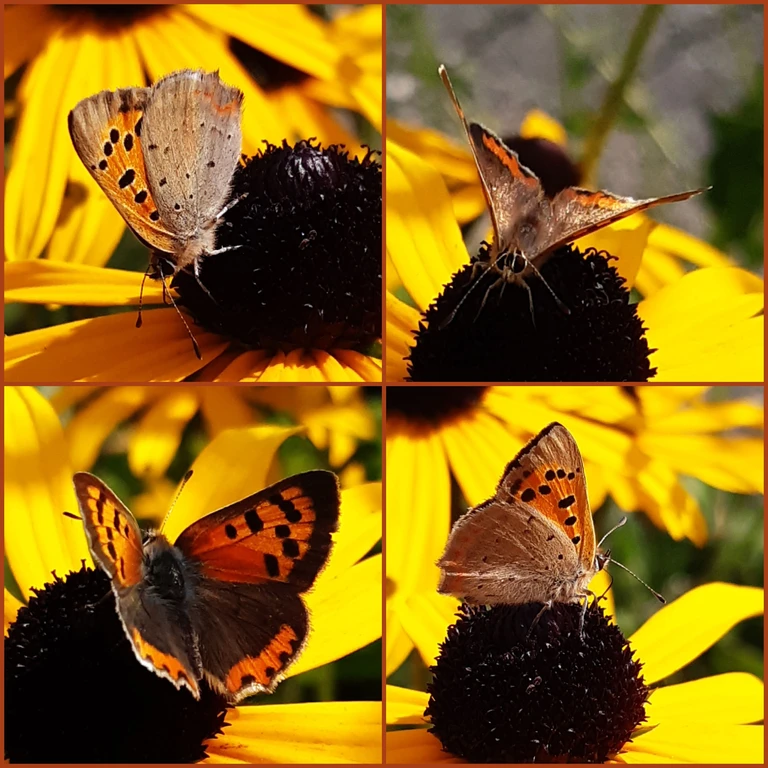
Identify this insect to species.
Lycaena phlaeas
